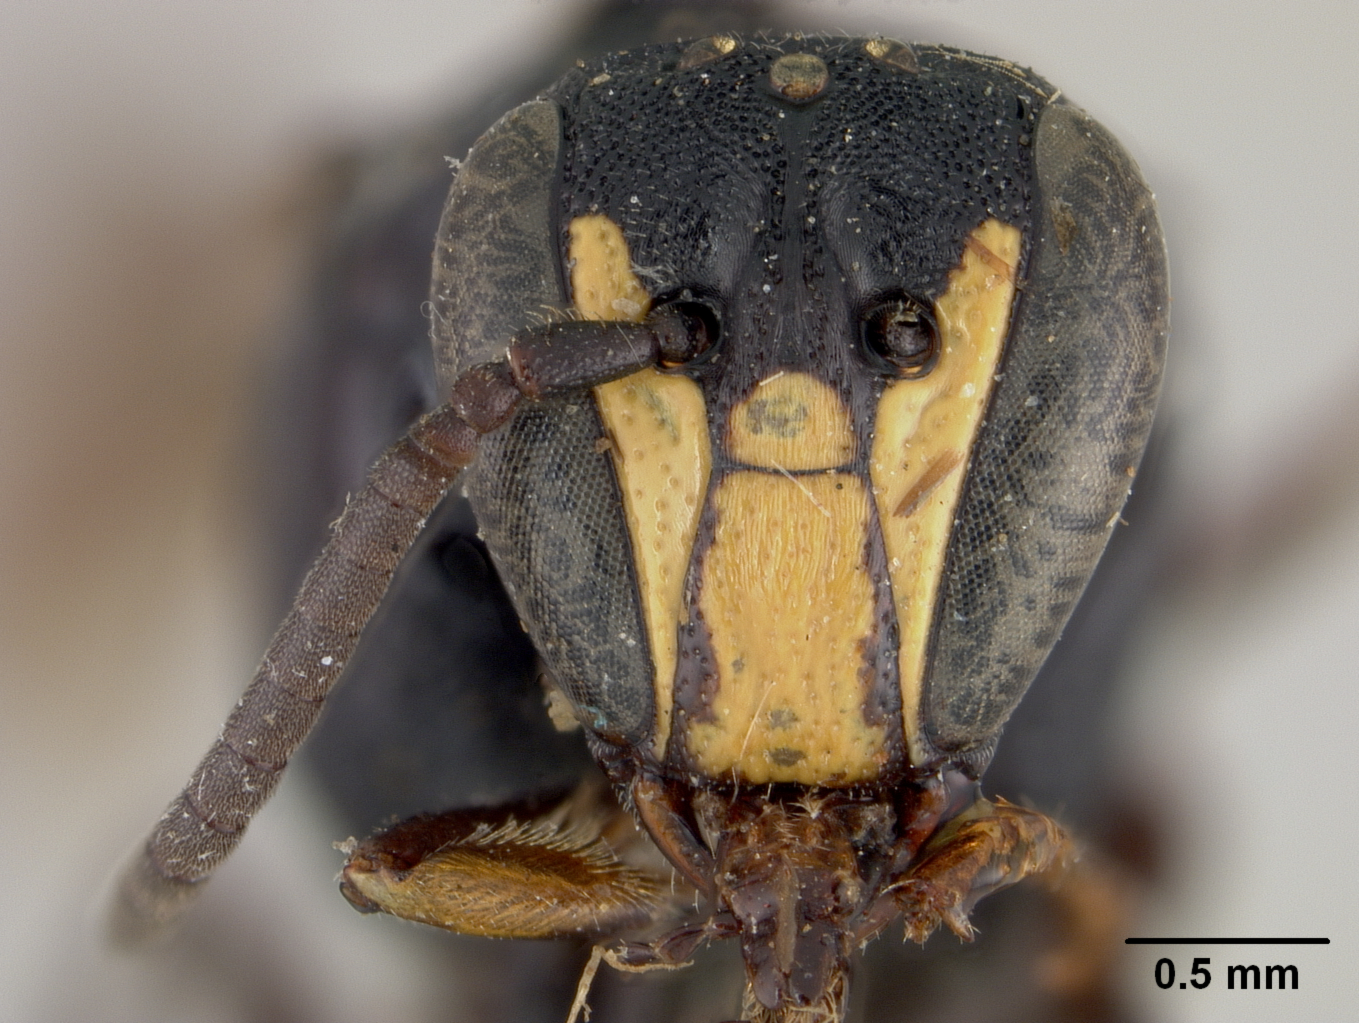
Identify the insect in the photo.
Prosopis coroicensis
